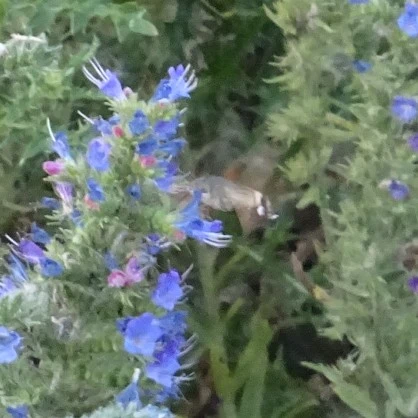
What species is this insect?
Macroglossum stellatarum
